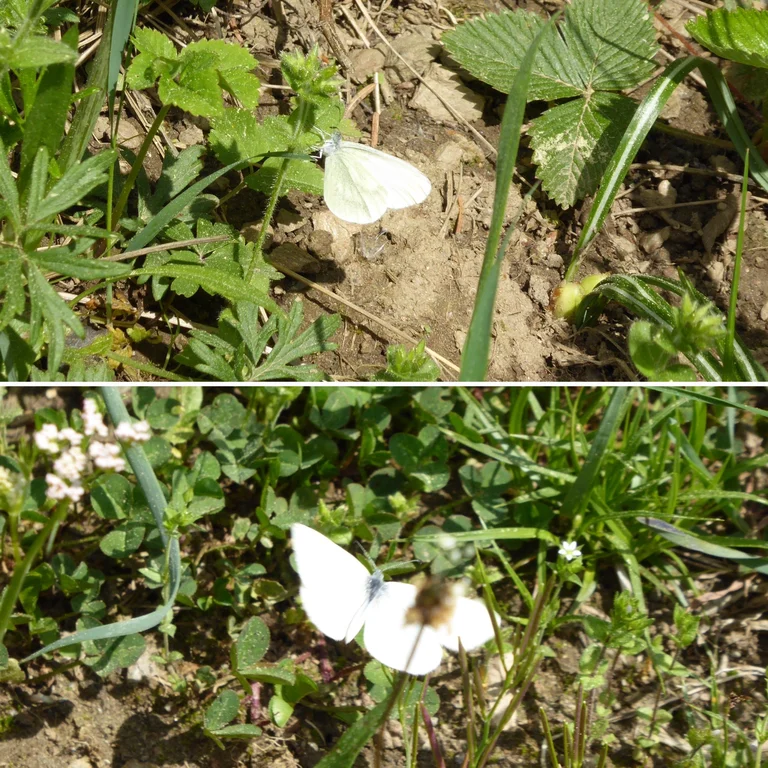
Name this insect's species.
Leptidea sinapis/juvernica
